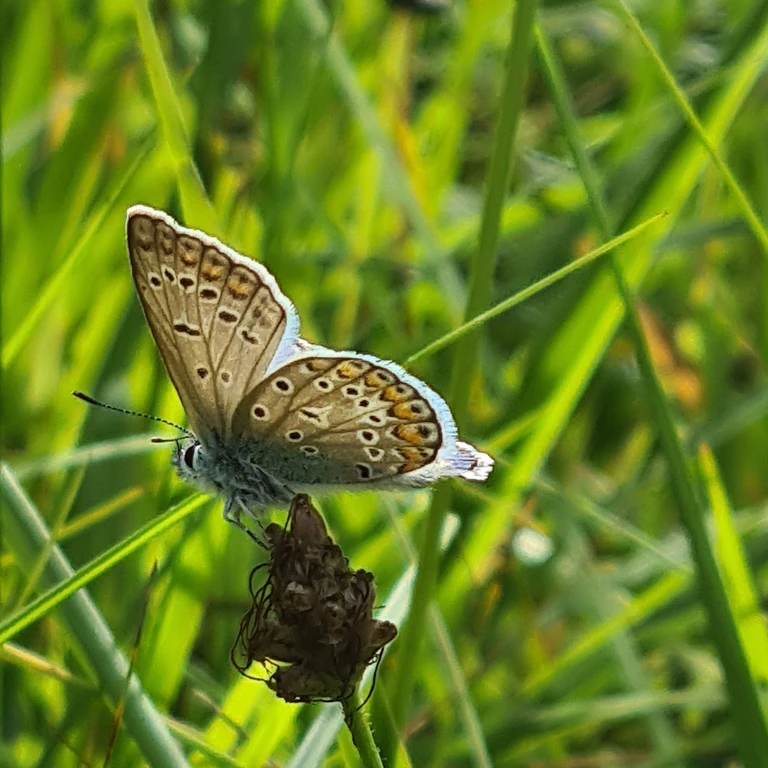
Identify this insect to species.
Polyommatus icarus
